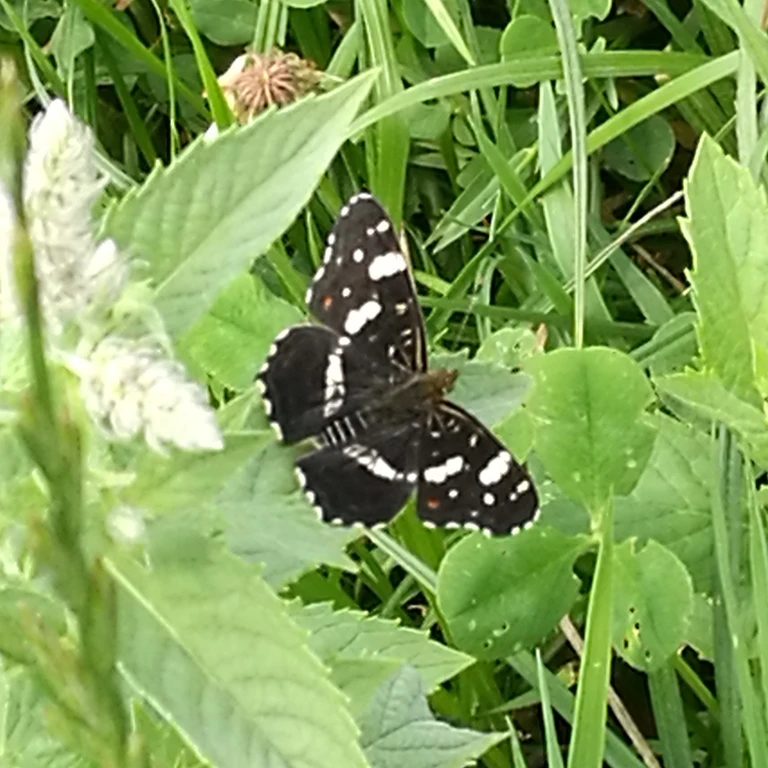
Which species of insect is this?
Araschnia levana
